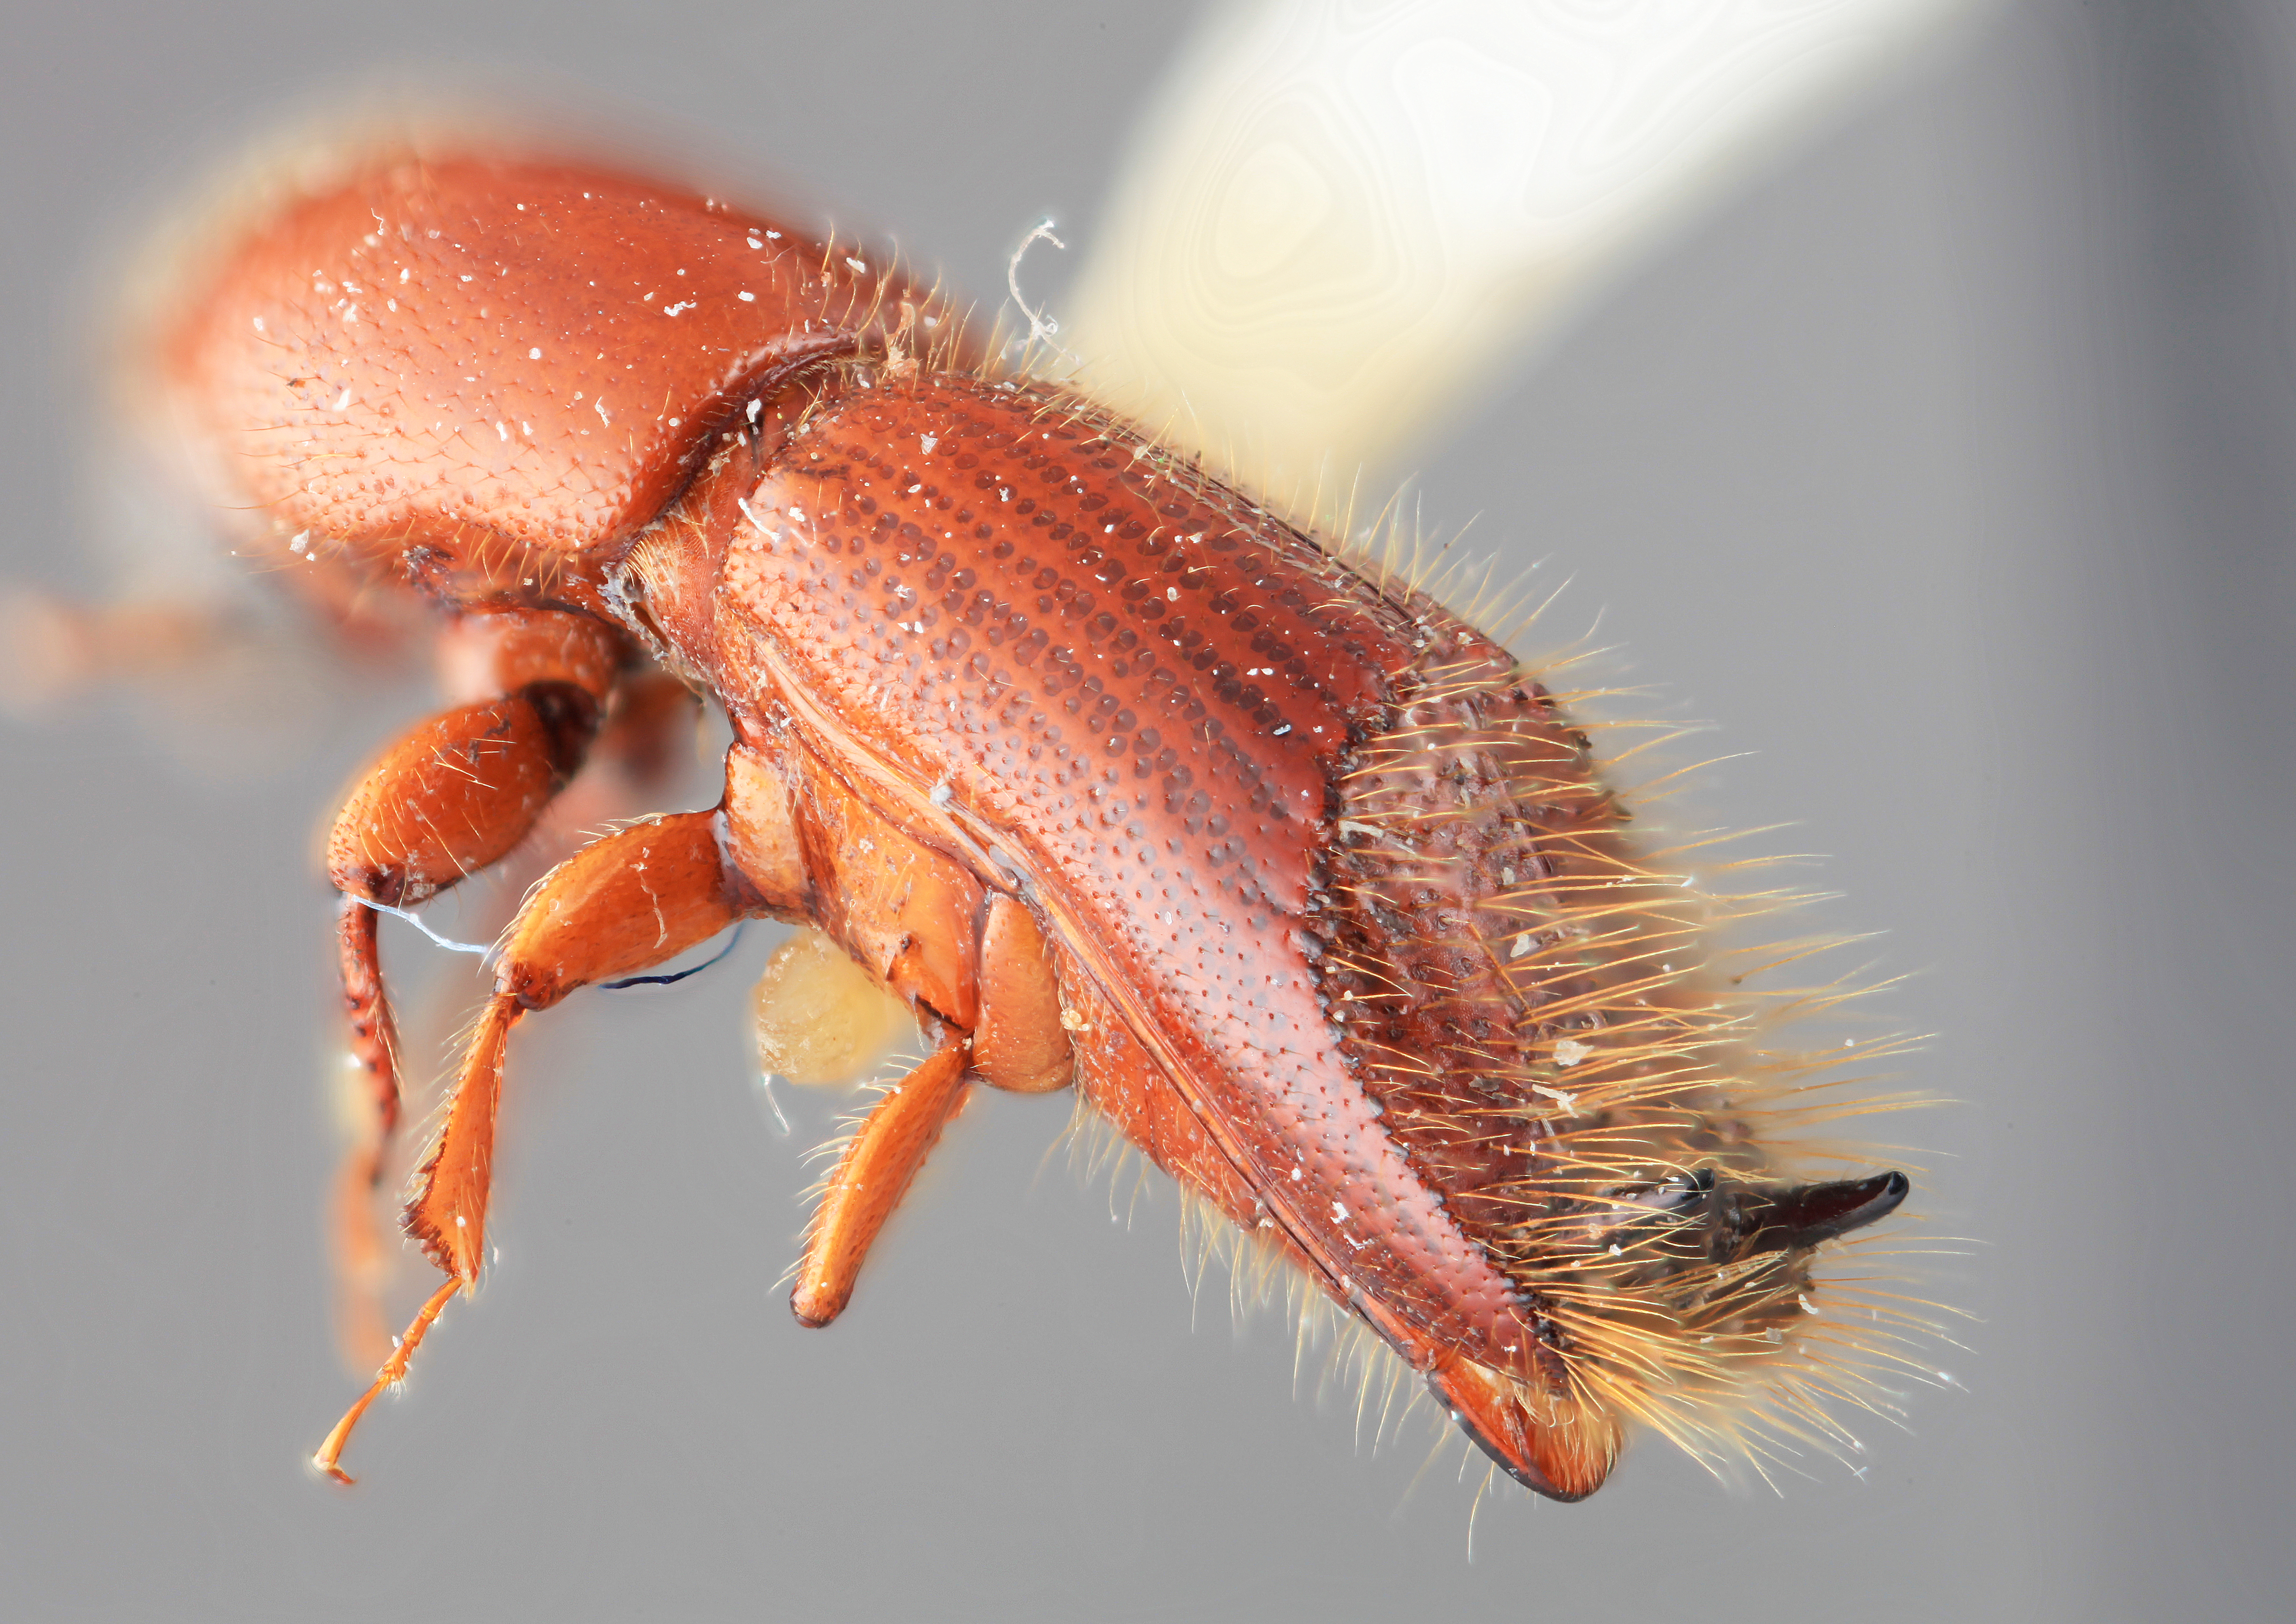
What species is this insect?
Sampsonius detractus
